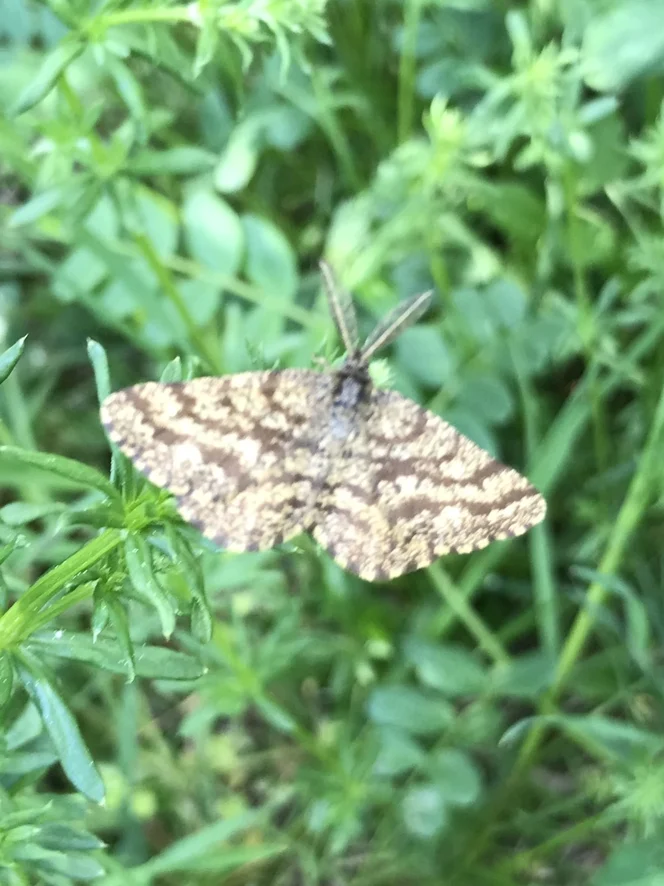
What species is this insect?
Ematurga atomaria
